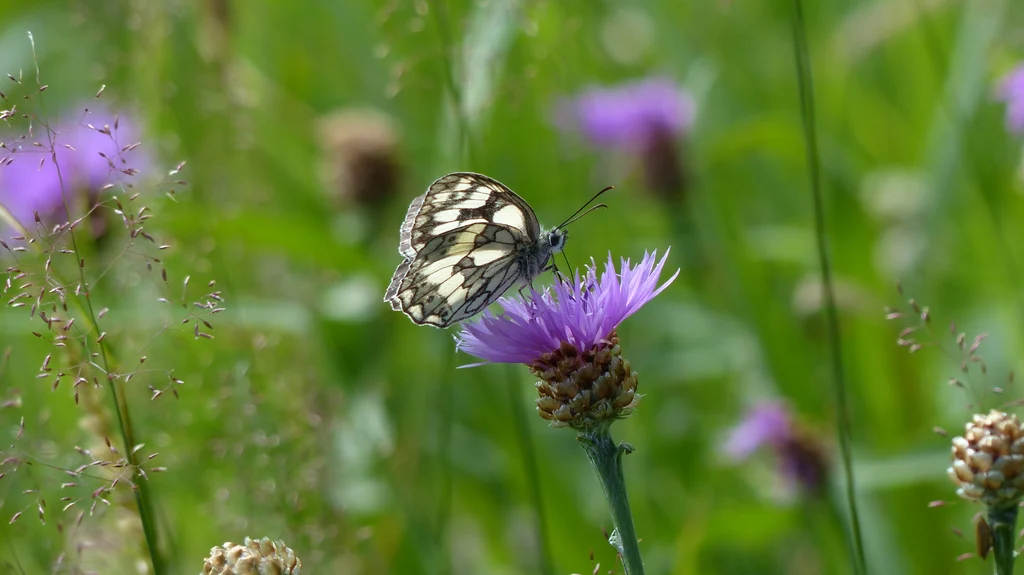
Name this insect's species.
Melanargia galathea
